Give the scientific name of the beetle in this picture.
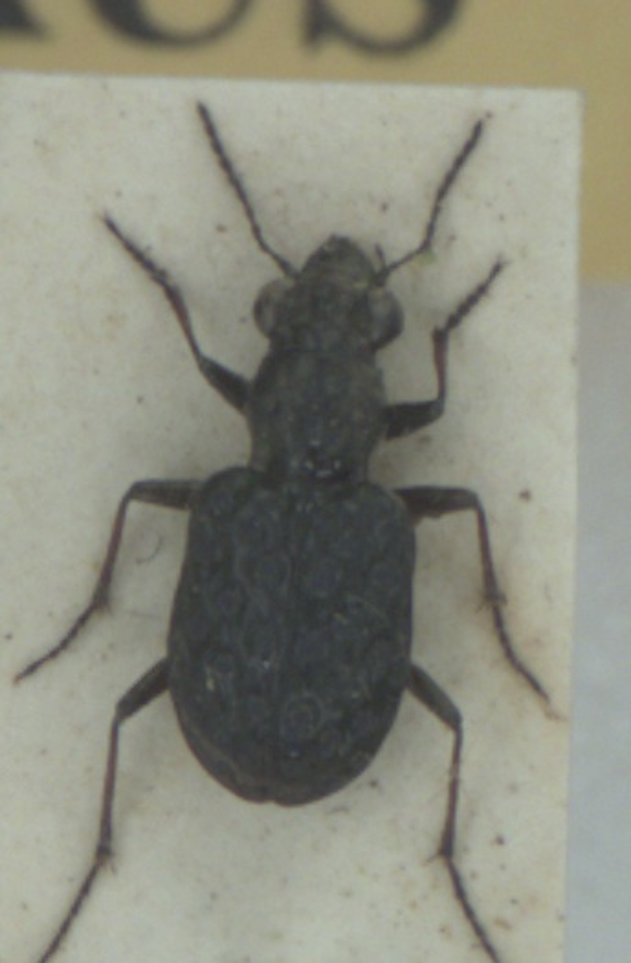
Elaphrus cupreus
